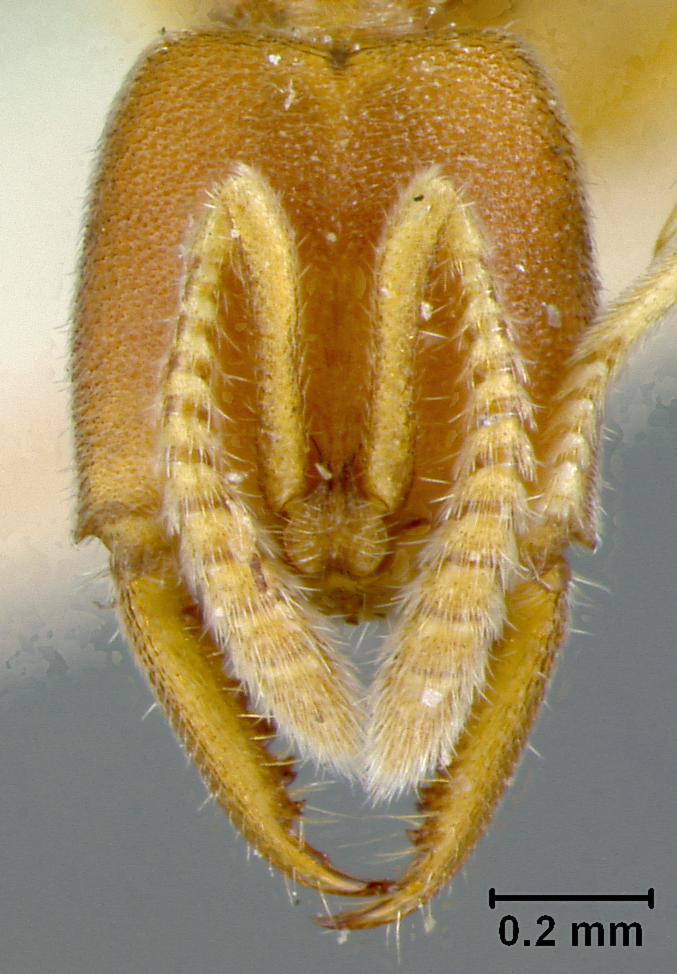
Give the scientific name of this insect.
Stigmatomma celata
